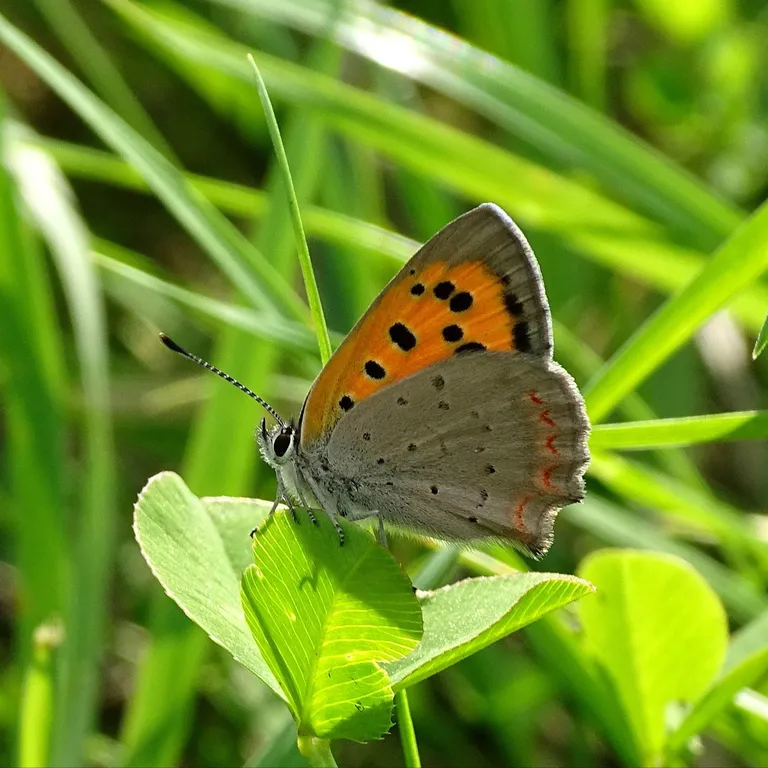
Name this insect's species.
Lycaena phlaeas
